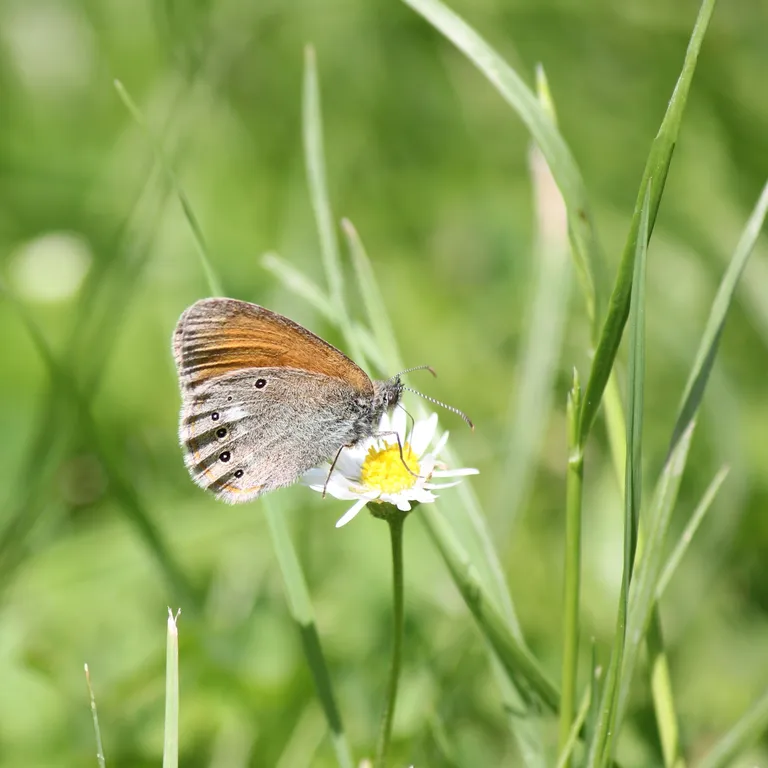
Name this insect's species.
Coenonympha glycerion (also Coenonympha iphis)
